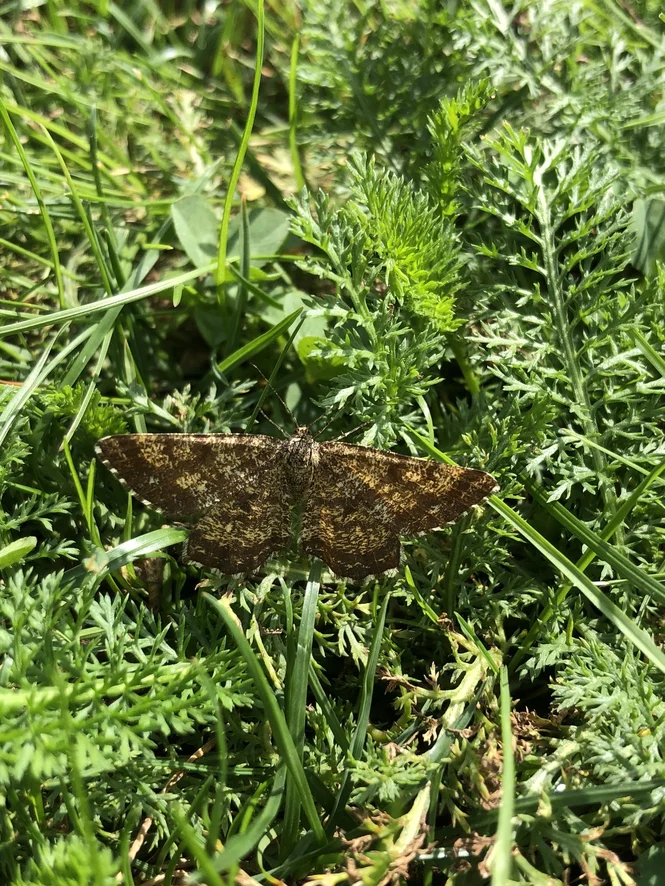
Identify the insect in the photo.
Ematurga atomaria
